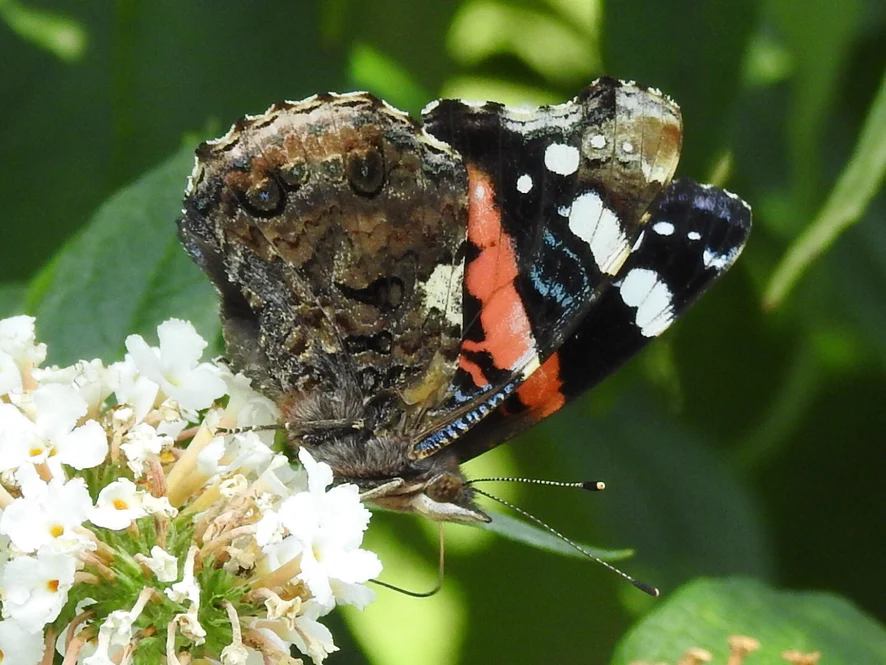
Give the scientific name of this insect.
Vanessa atalanta
